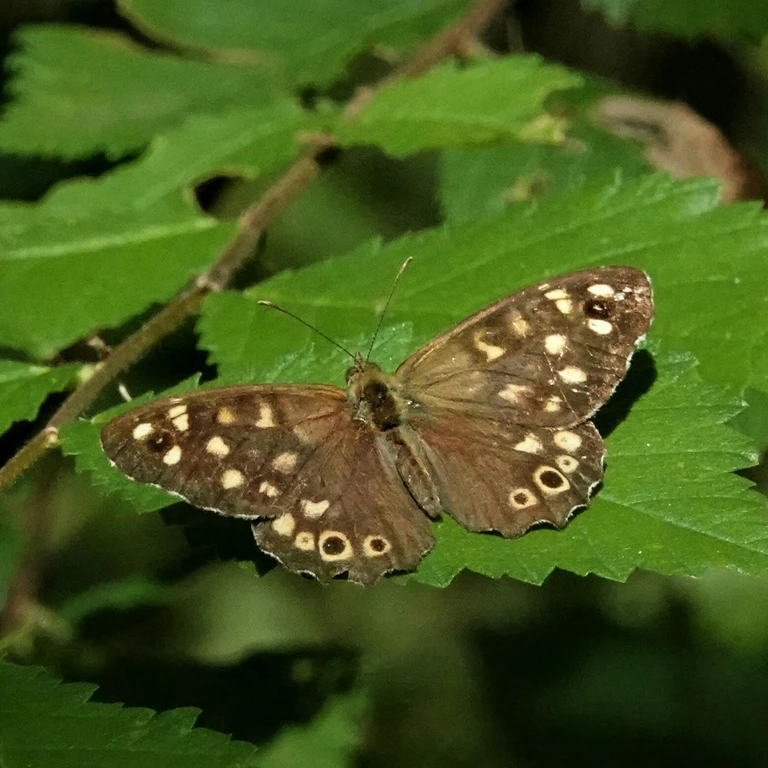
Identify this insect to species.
Pararge aegeria
